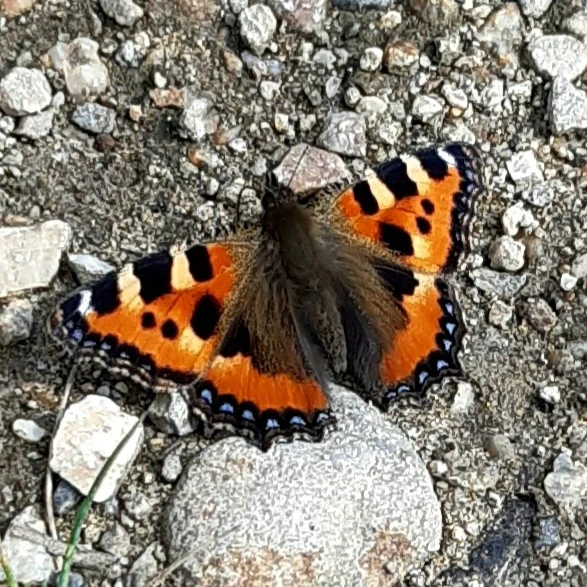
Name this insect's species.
Aglais urticae
